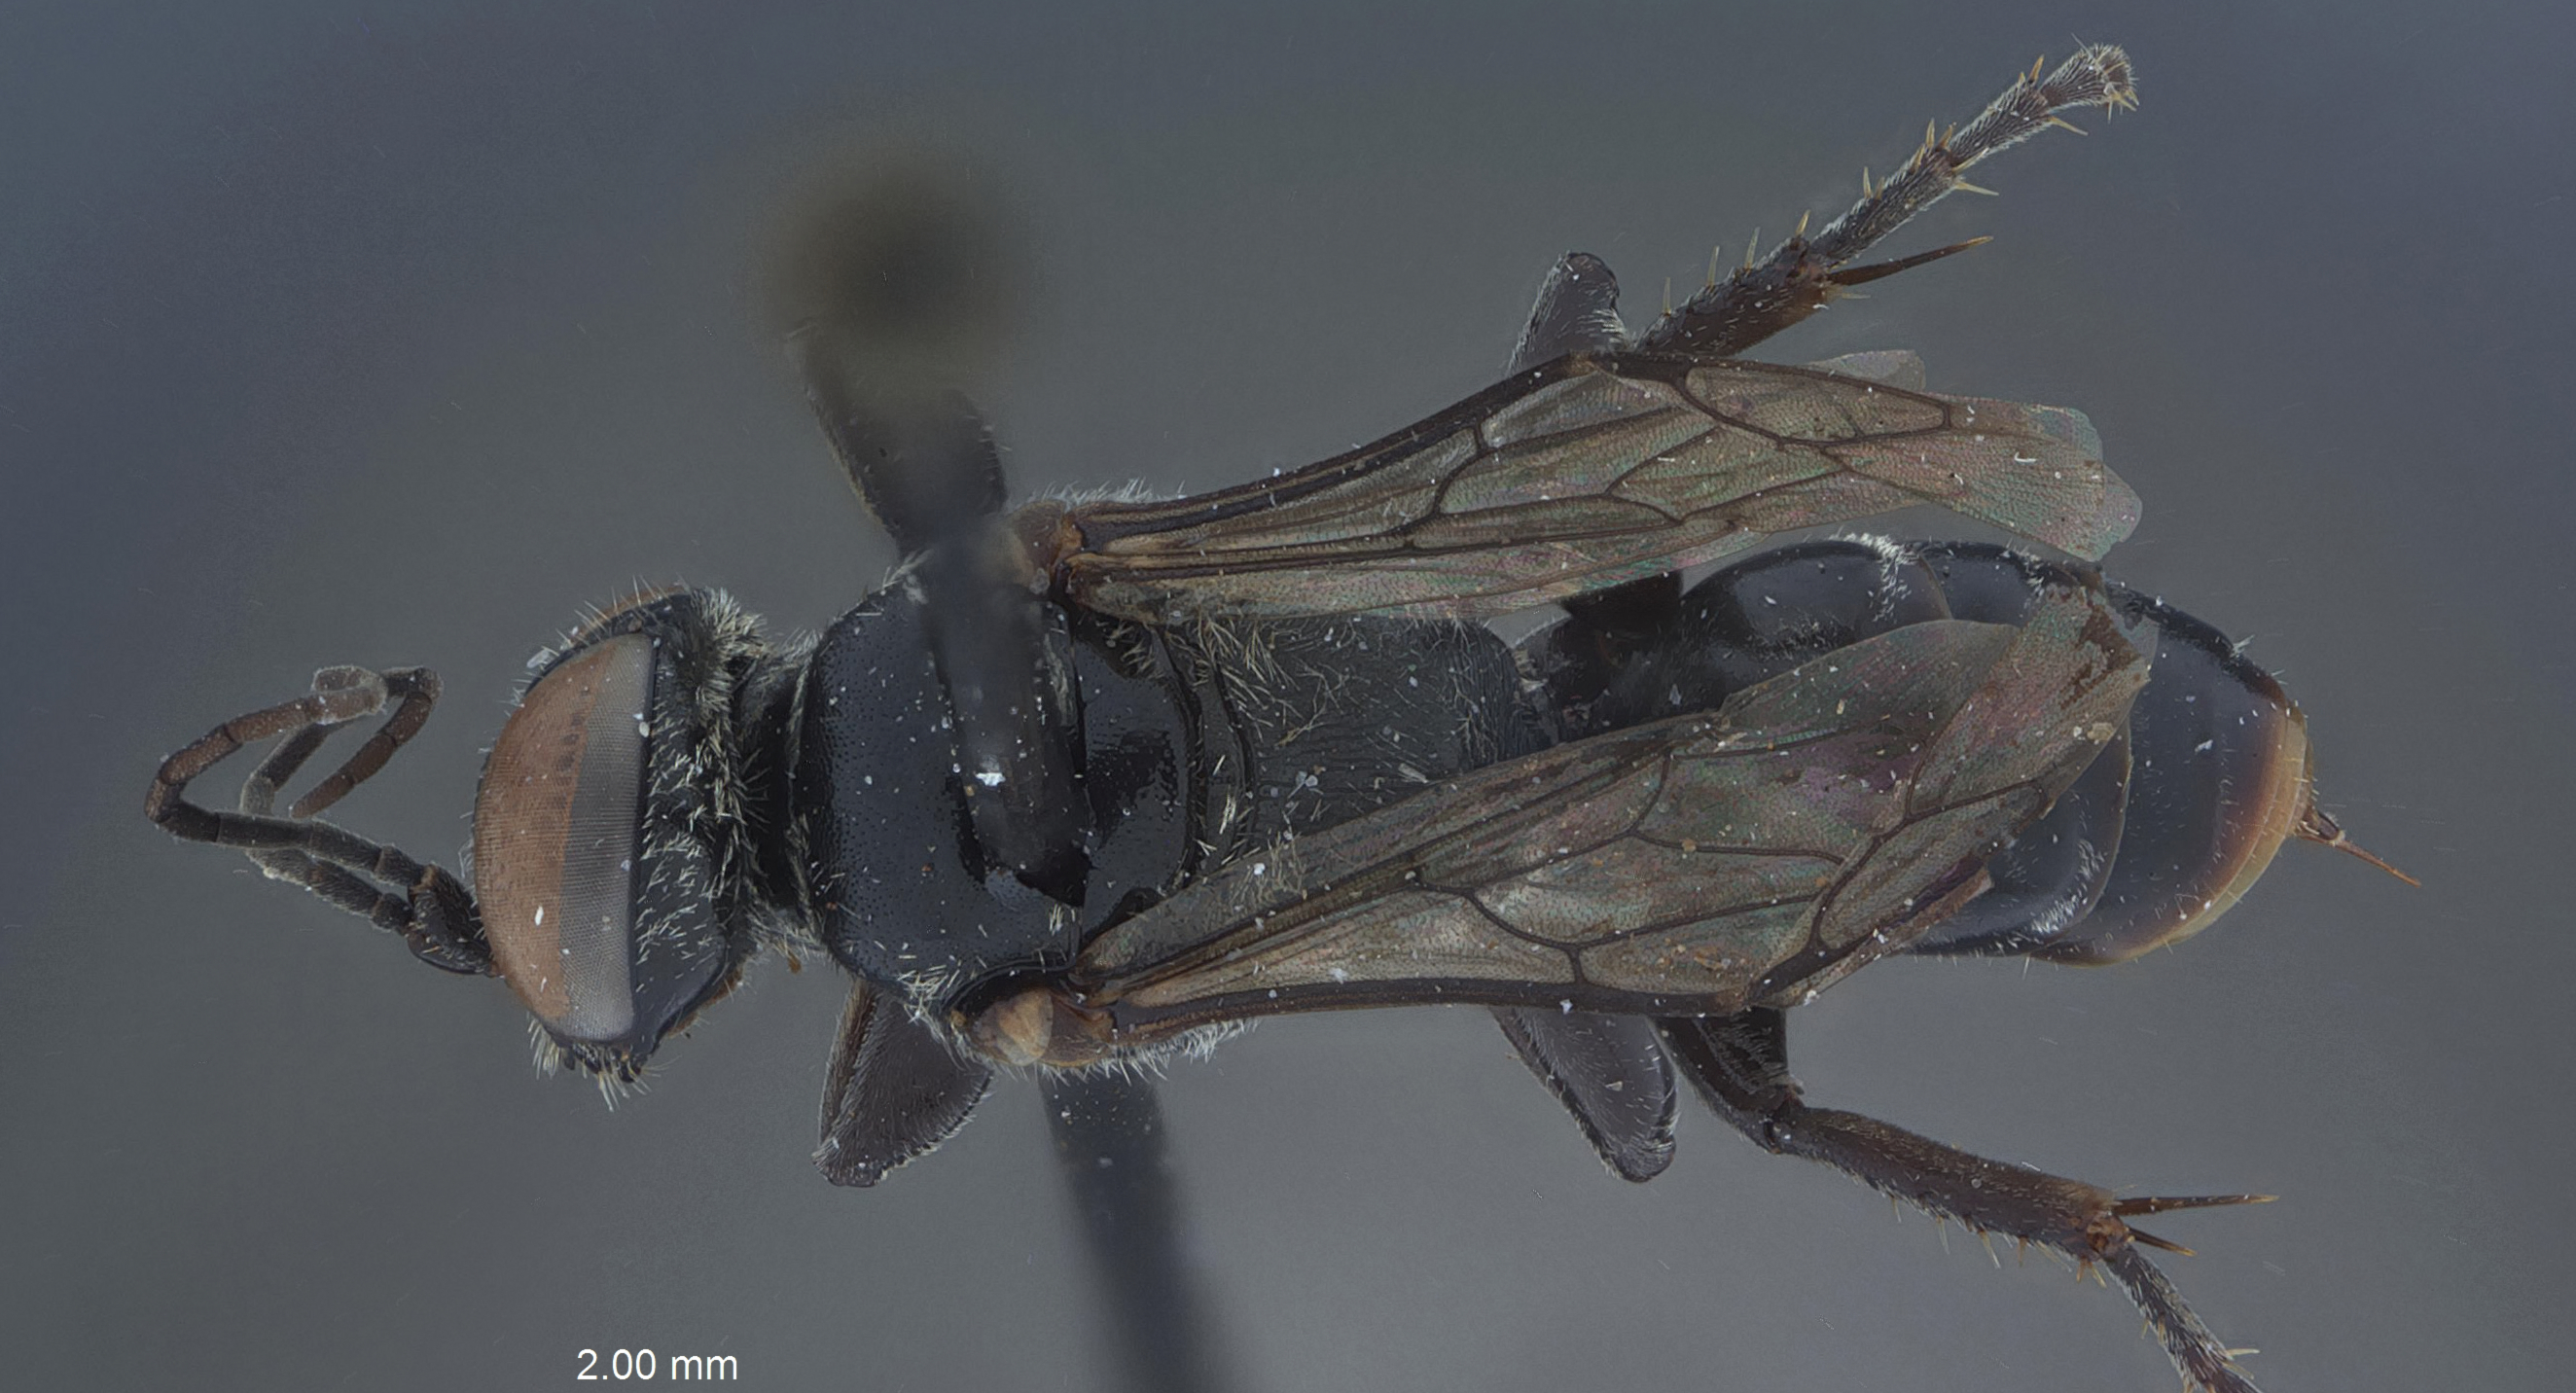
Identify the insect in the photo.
Tachysphex alayoi
